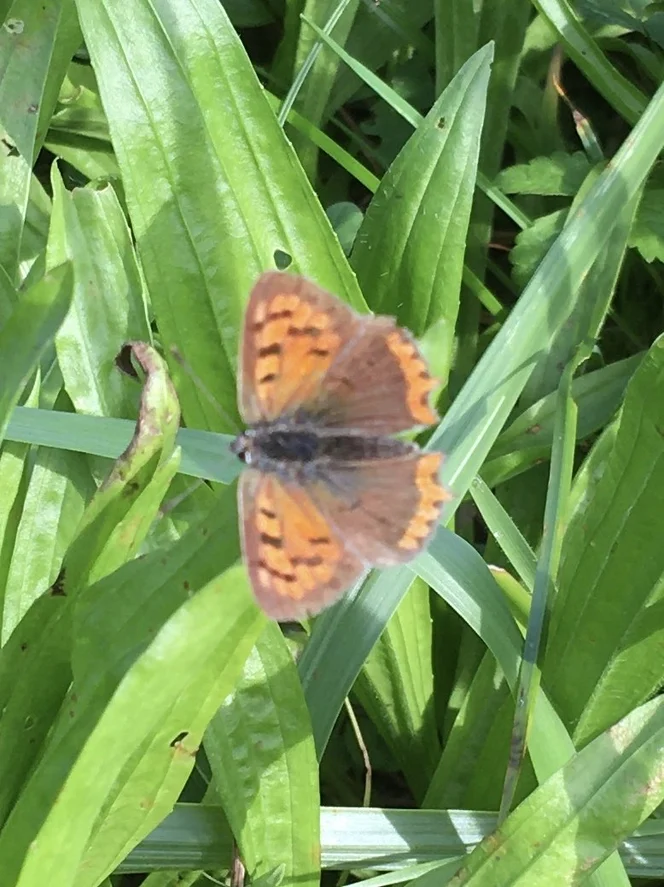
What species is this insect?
Lycaena phlaeas
